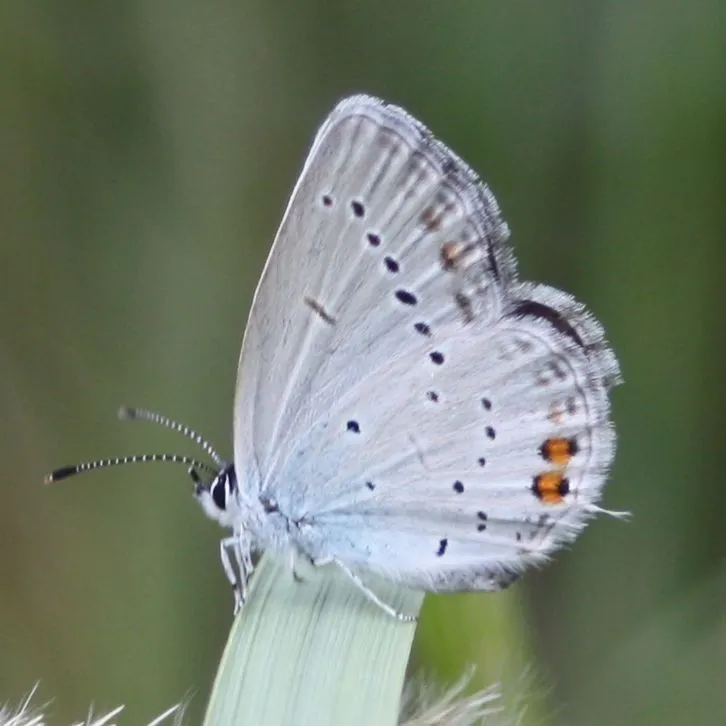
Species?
Cupido argiades (also Elkalyce argiades)
